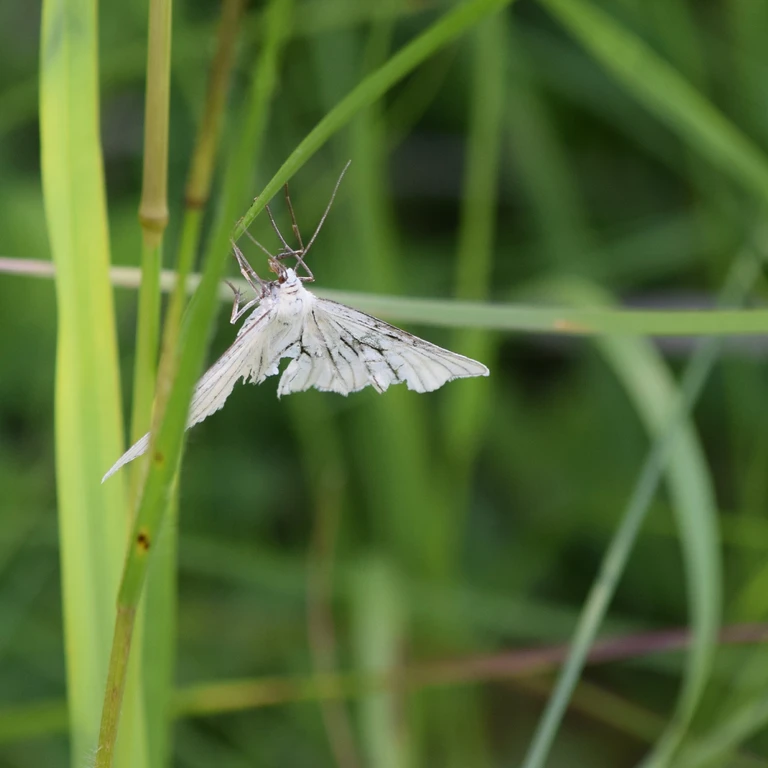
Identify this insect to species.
Siona lineata
